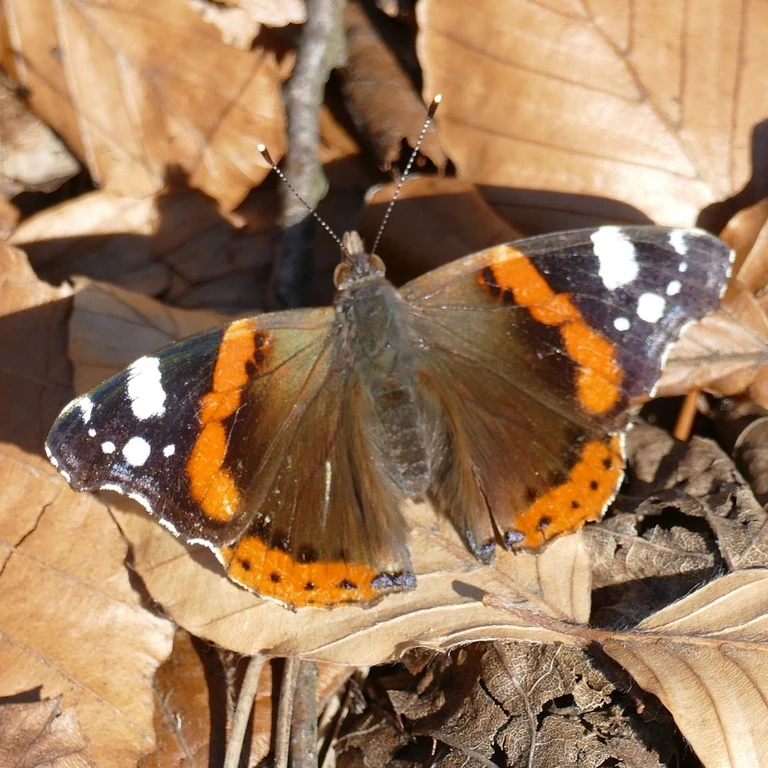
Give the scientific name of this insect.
Vanessa atalanta
